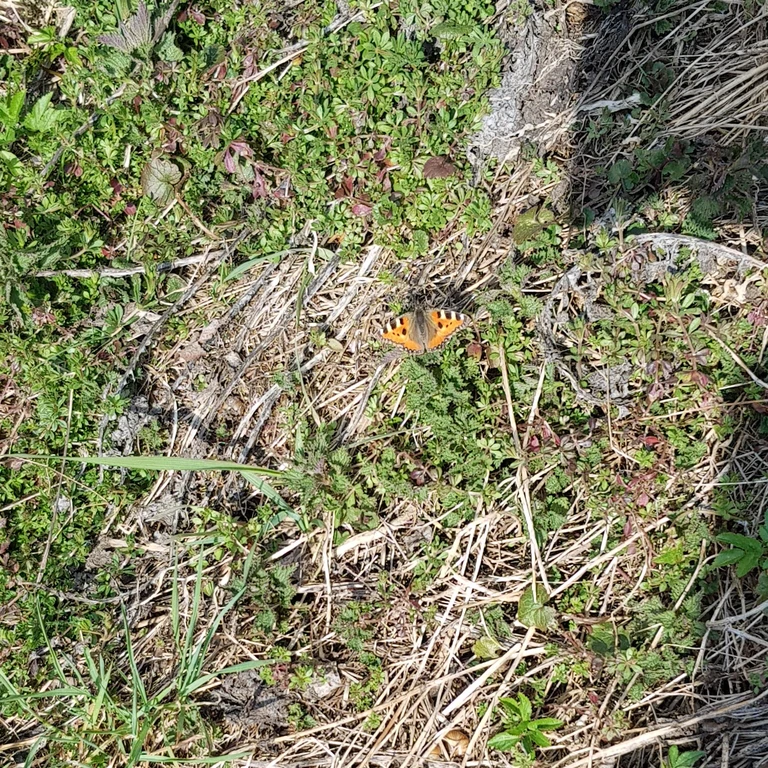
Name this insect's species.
Aglais urticae
